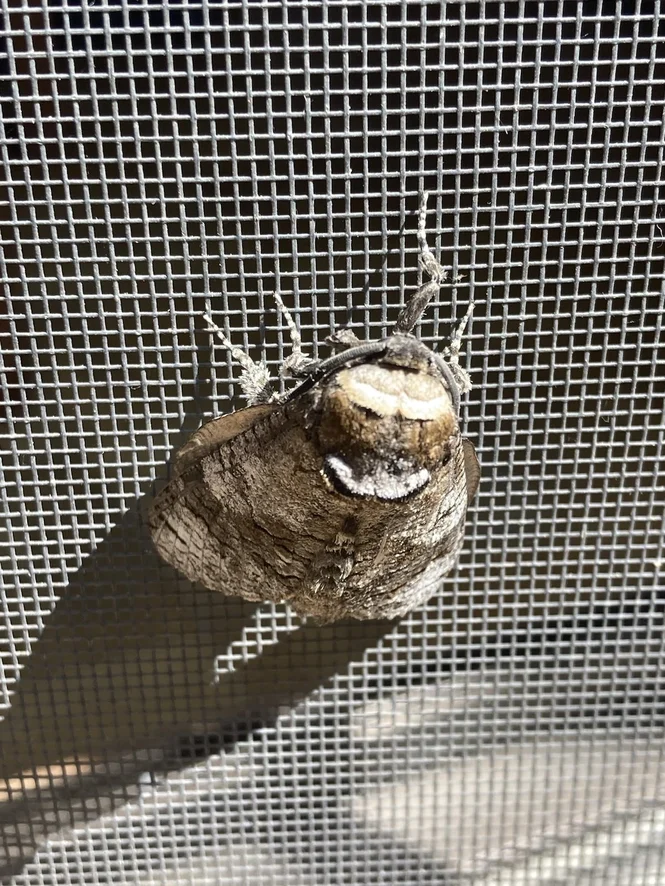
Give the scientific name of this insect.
Cossus cossus
